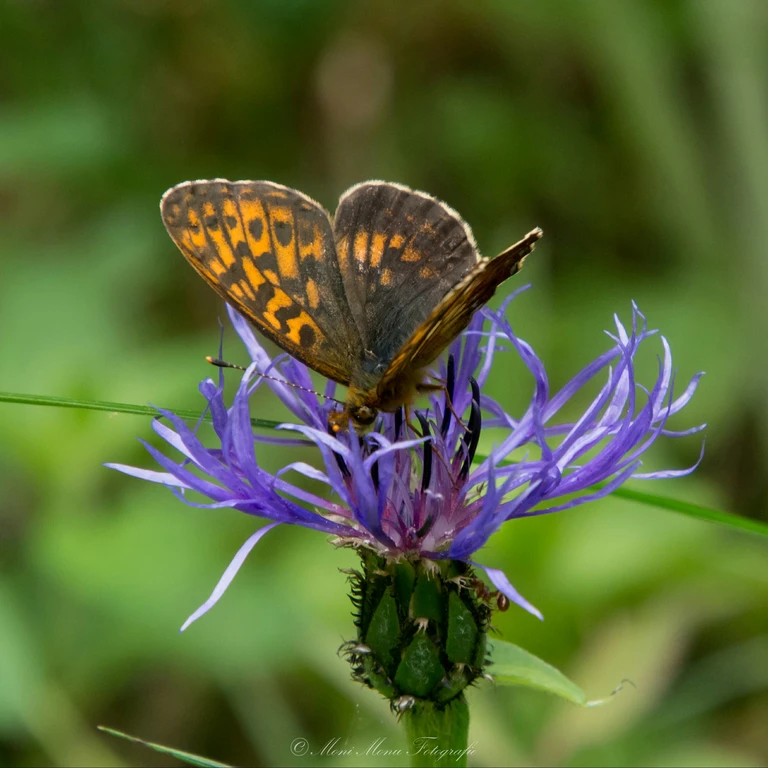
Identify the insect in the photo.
Boloria thore
